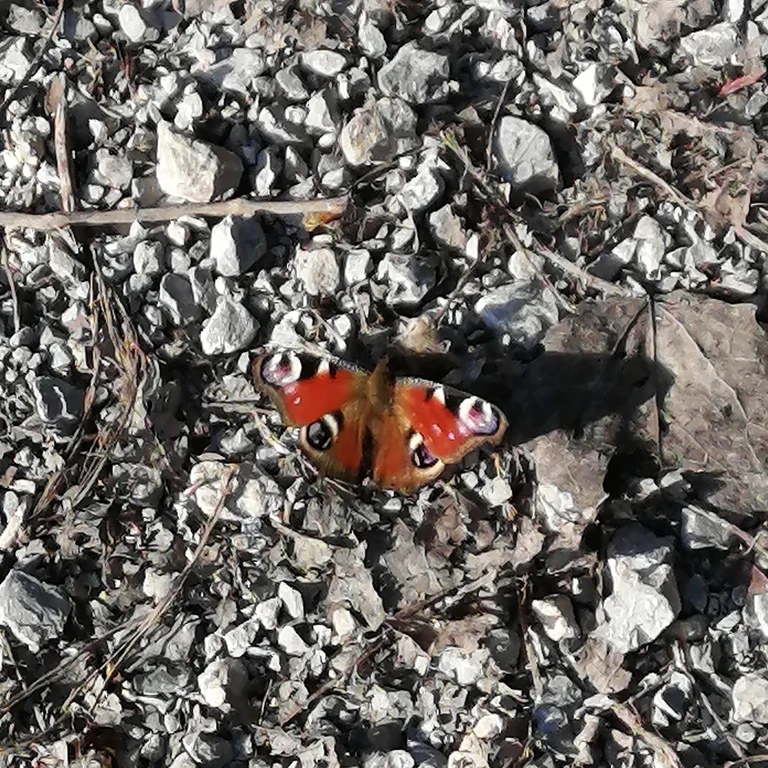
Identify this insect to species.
Aglais io
